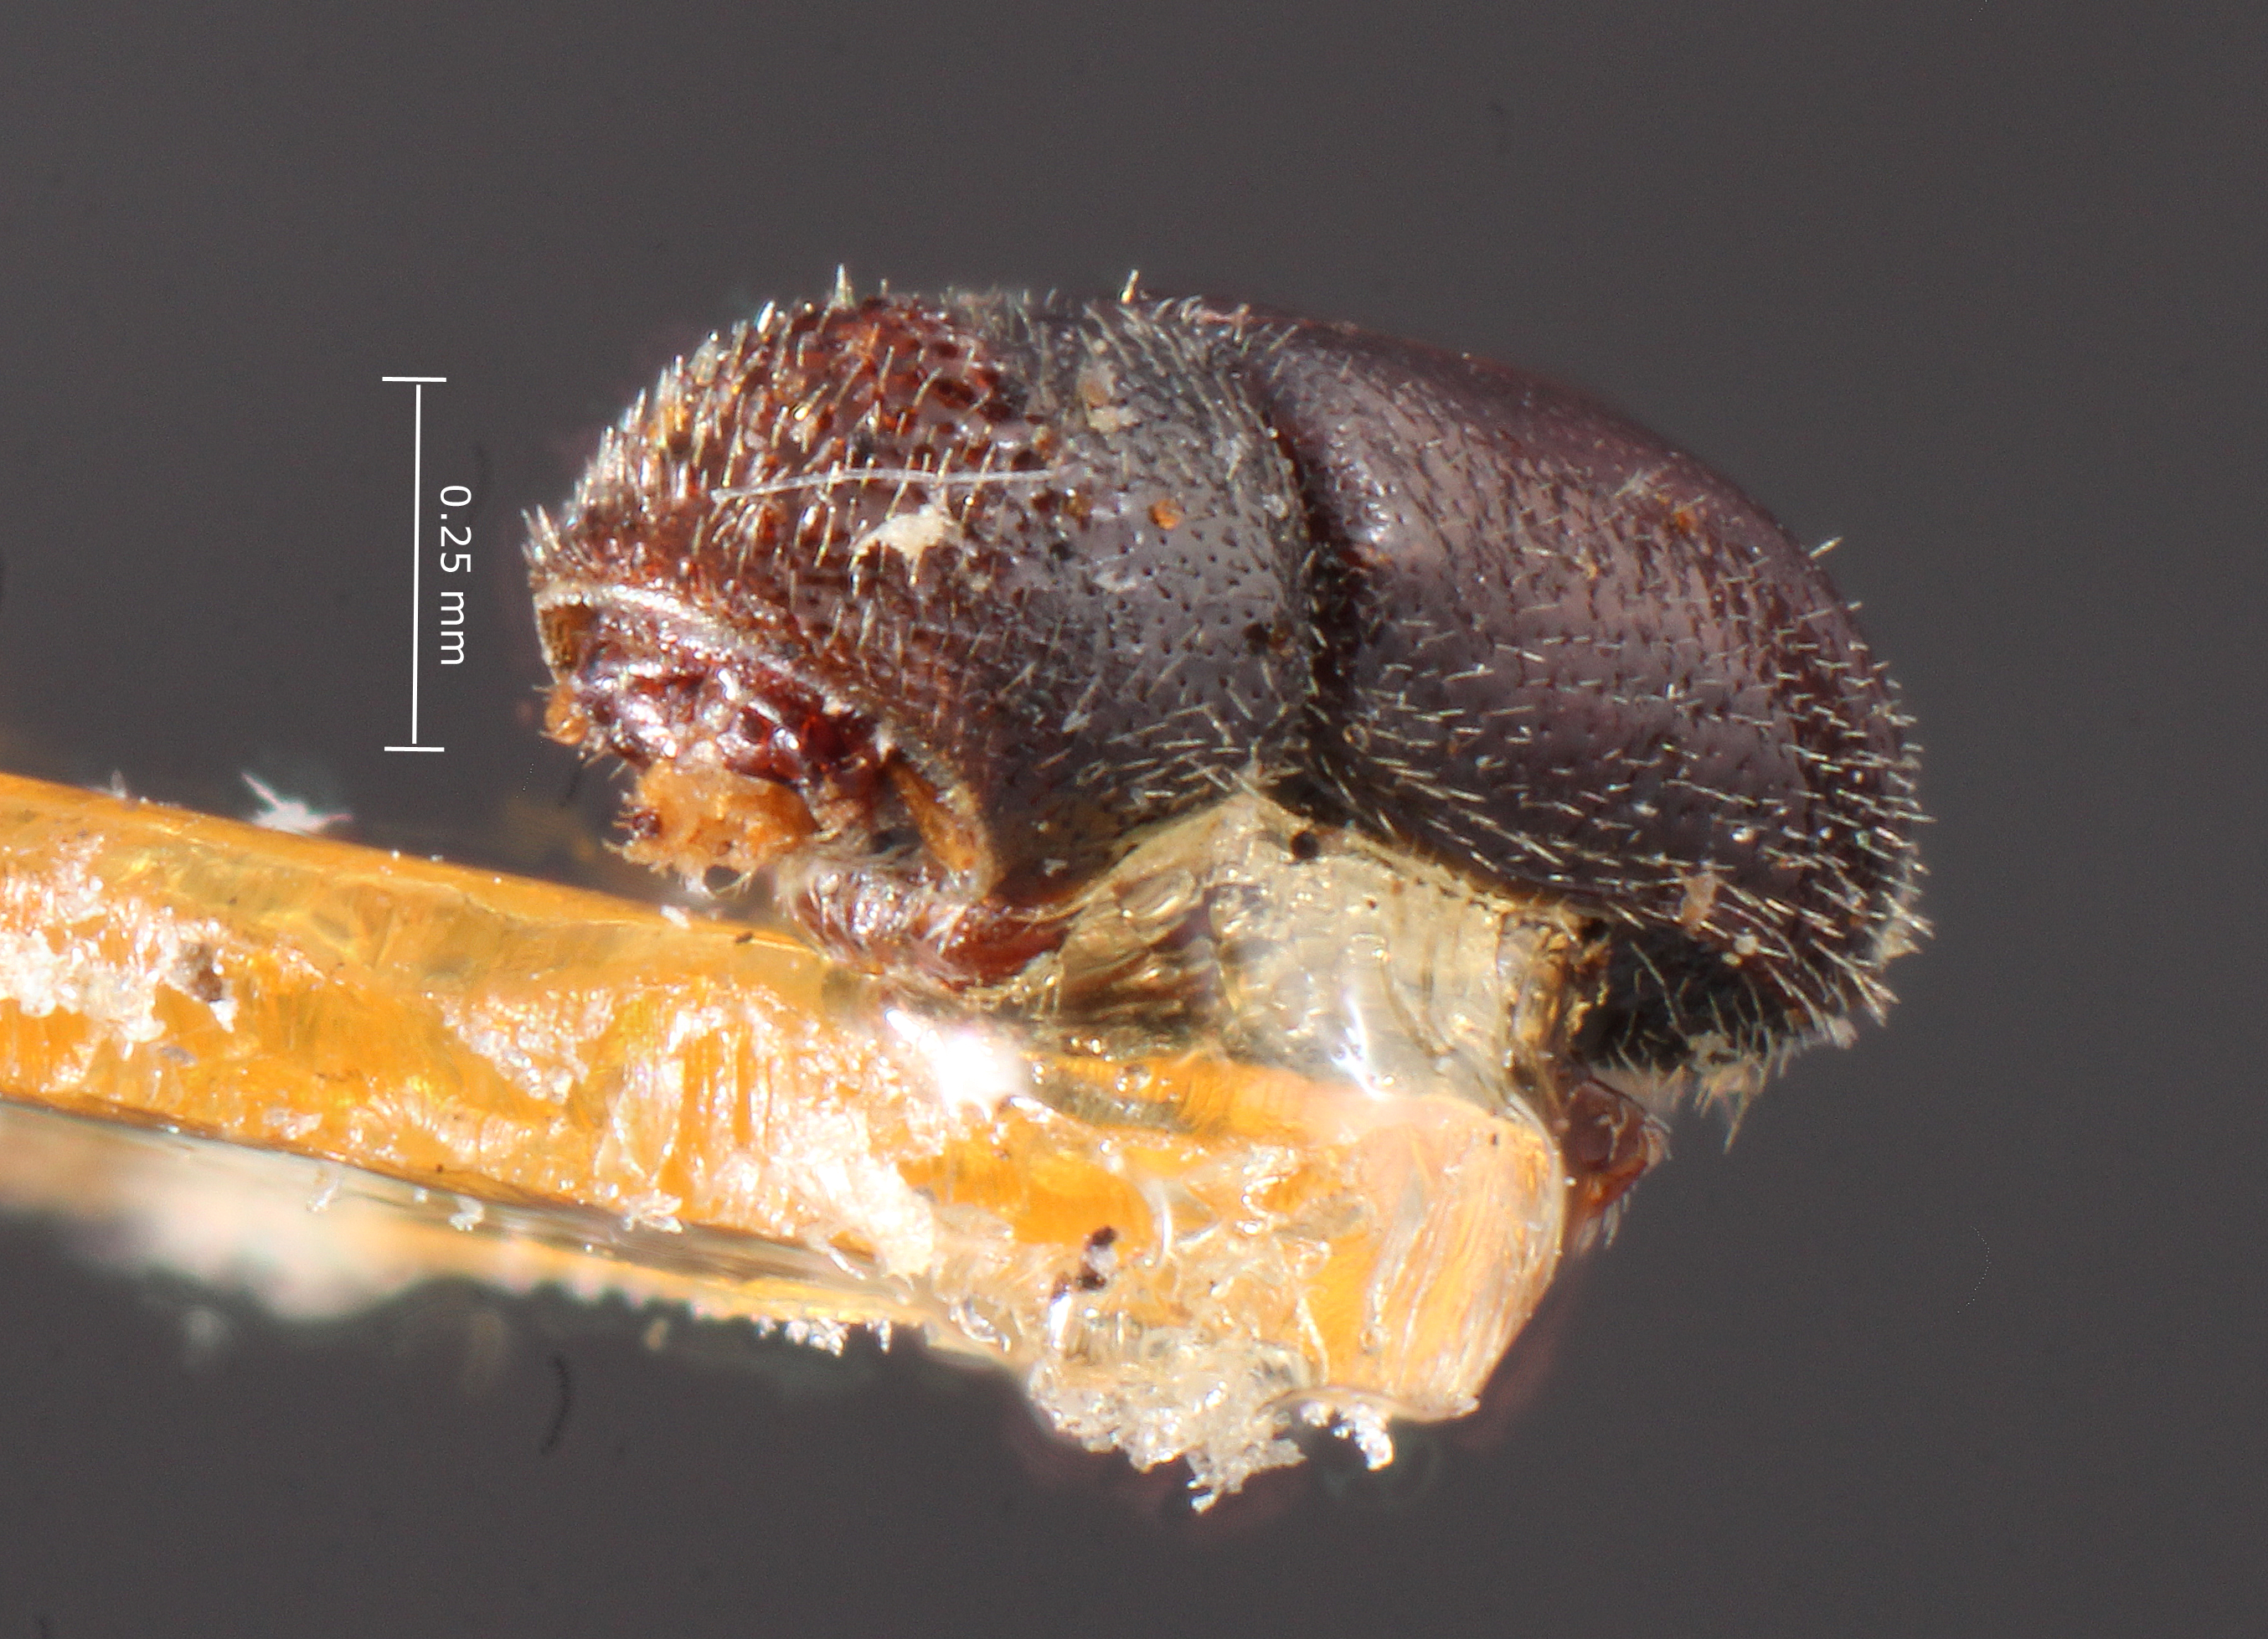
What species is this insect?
Pityophthorus infans
